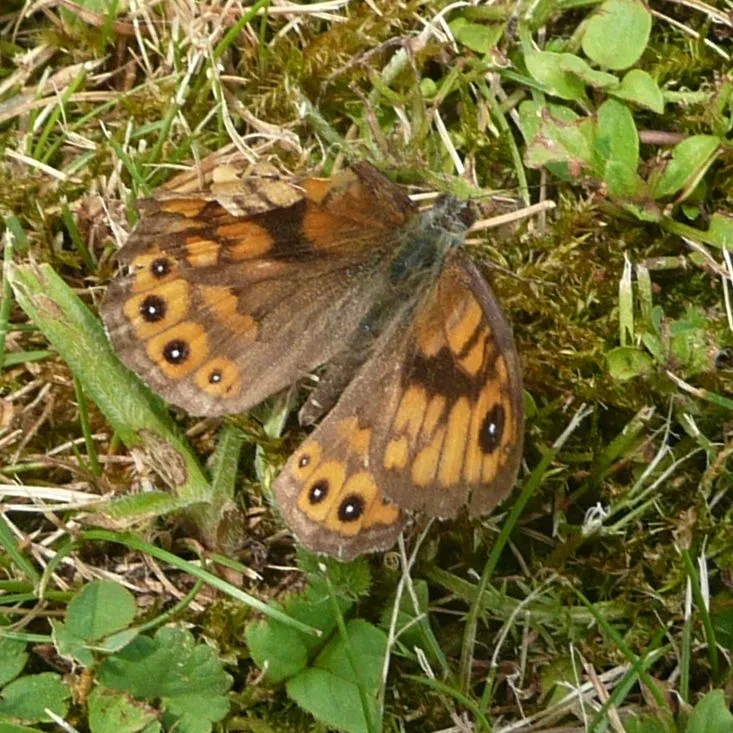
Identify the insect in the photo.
Lasiommata megera (also Pararge megera)
